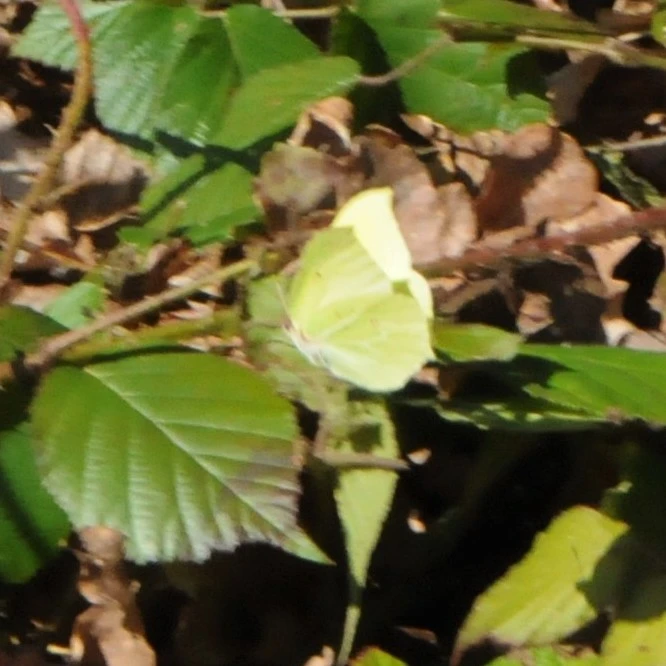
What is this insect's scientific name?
Gonepteryx rhamni
